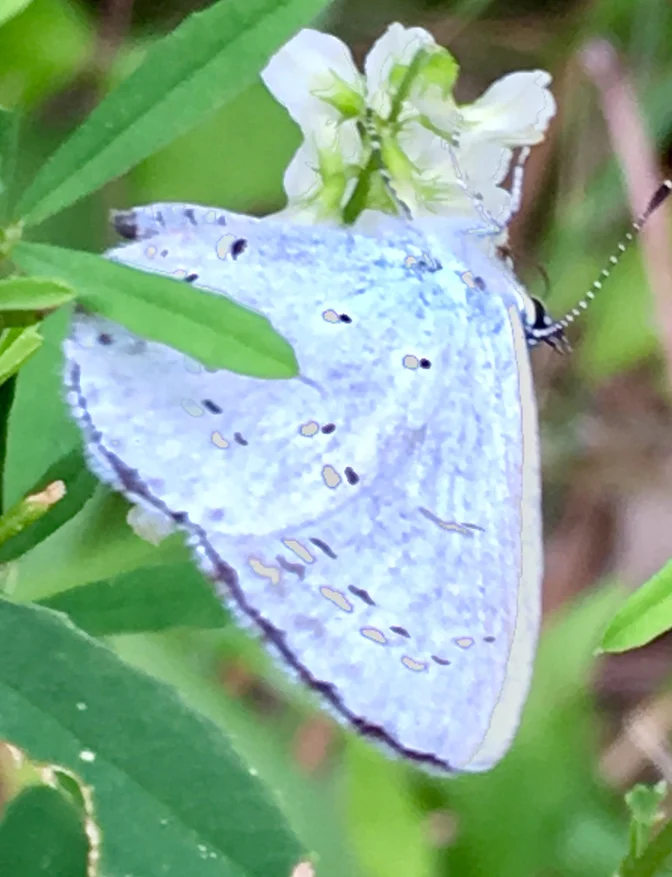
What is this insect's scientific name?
Celastrina argiolus
